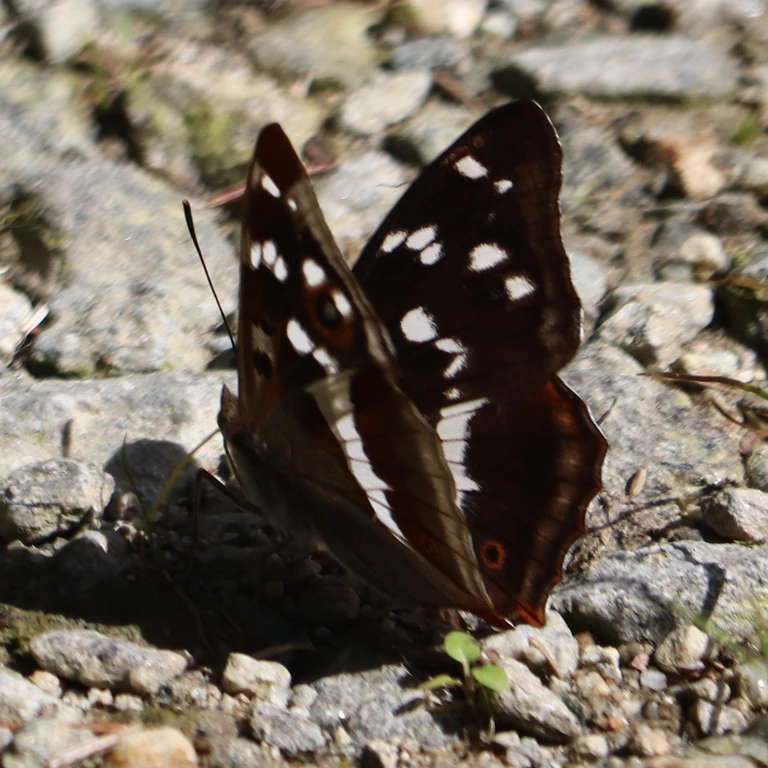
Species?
Apatura iris
